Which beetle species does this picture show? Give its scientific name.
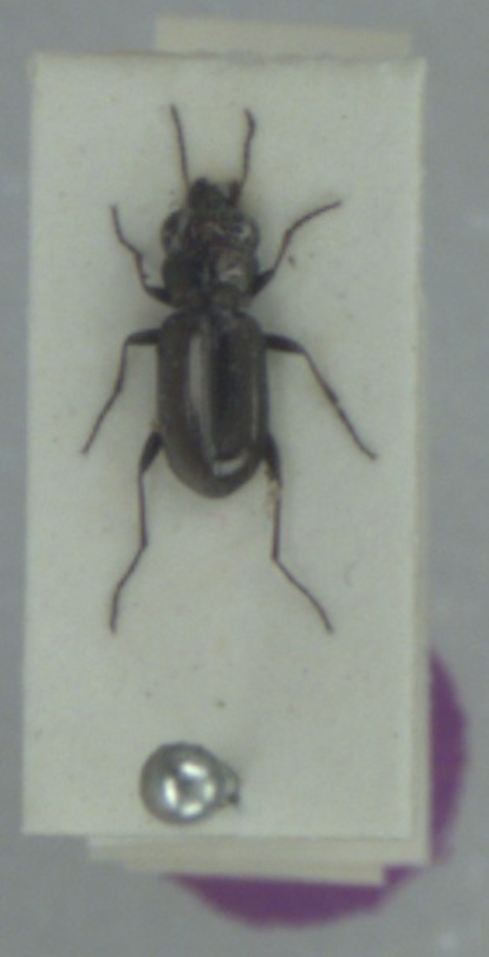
Notiophilus germinyi
